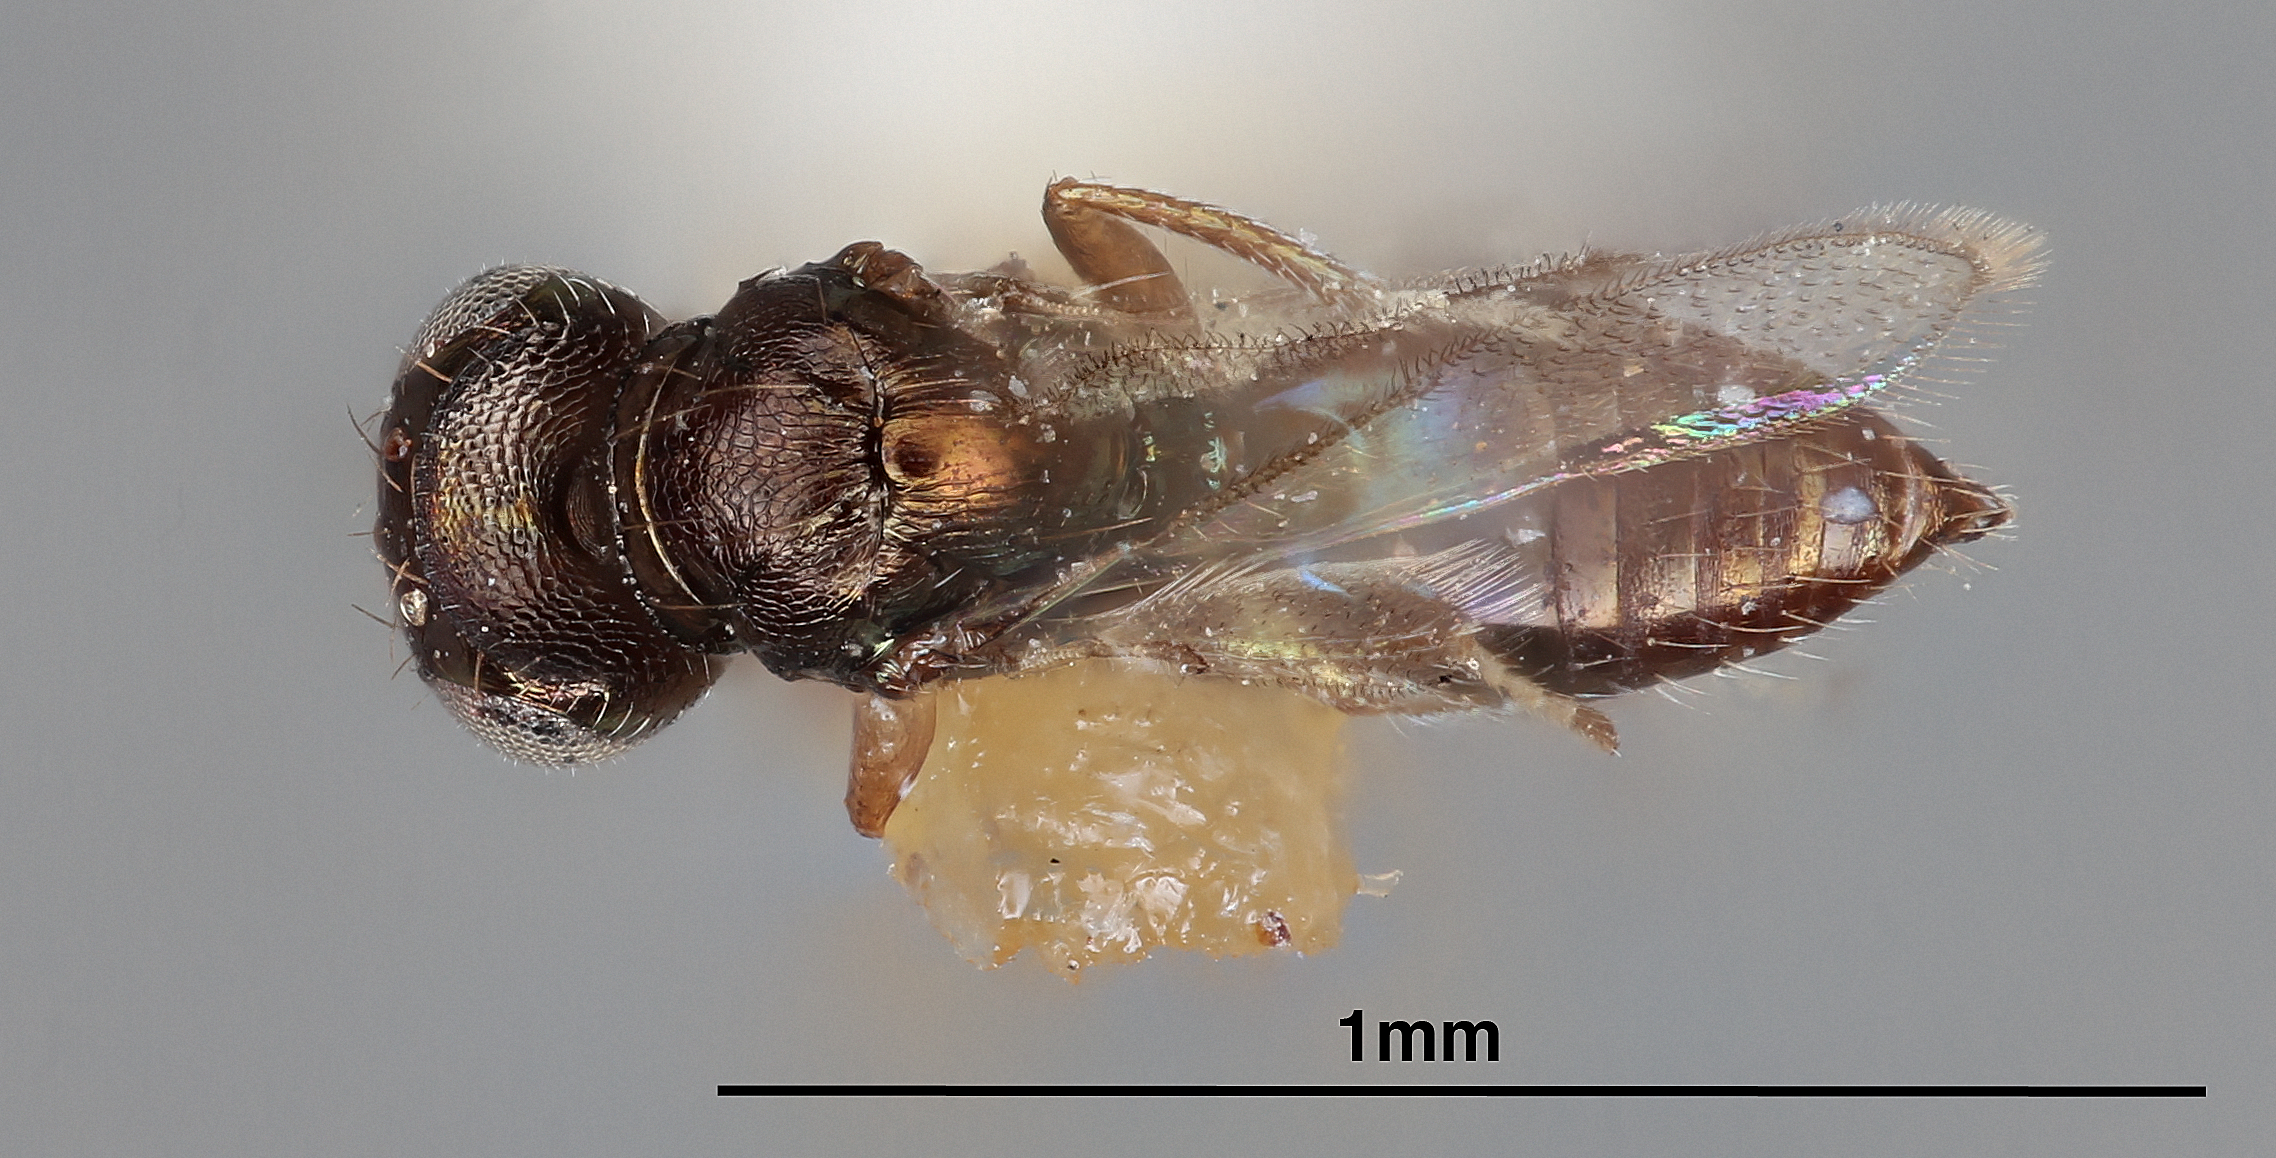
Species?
Pleurotropis telenomi
